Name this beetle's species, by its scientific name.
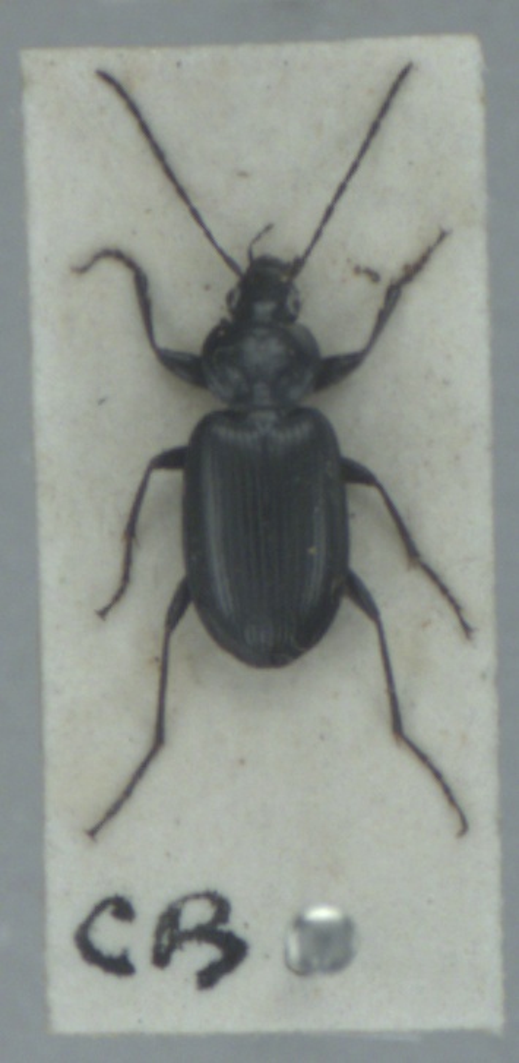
Agonum emarginatum
